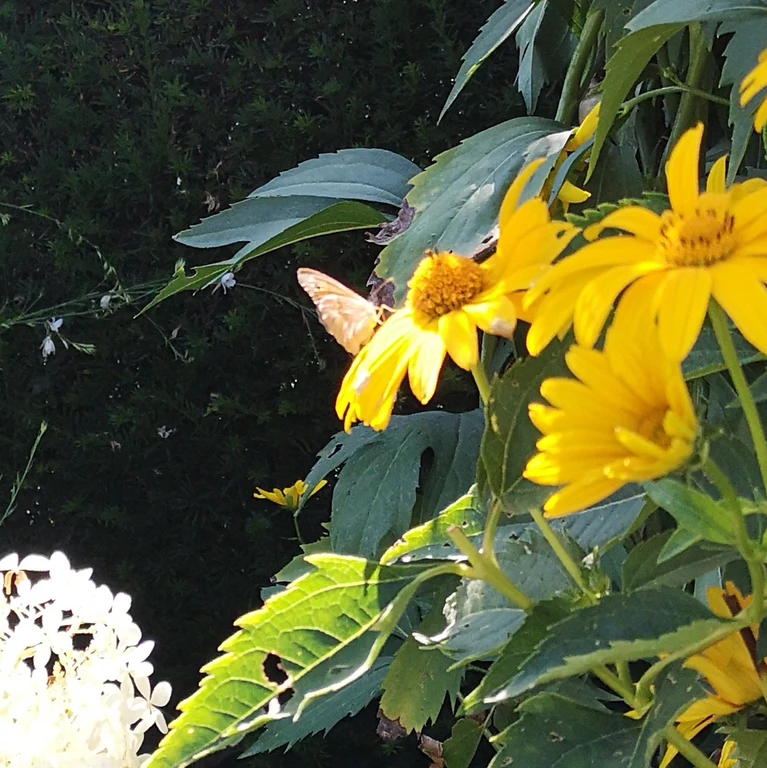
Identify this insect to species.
Maniola jurtina
